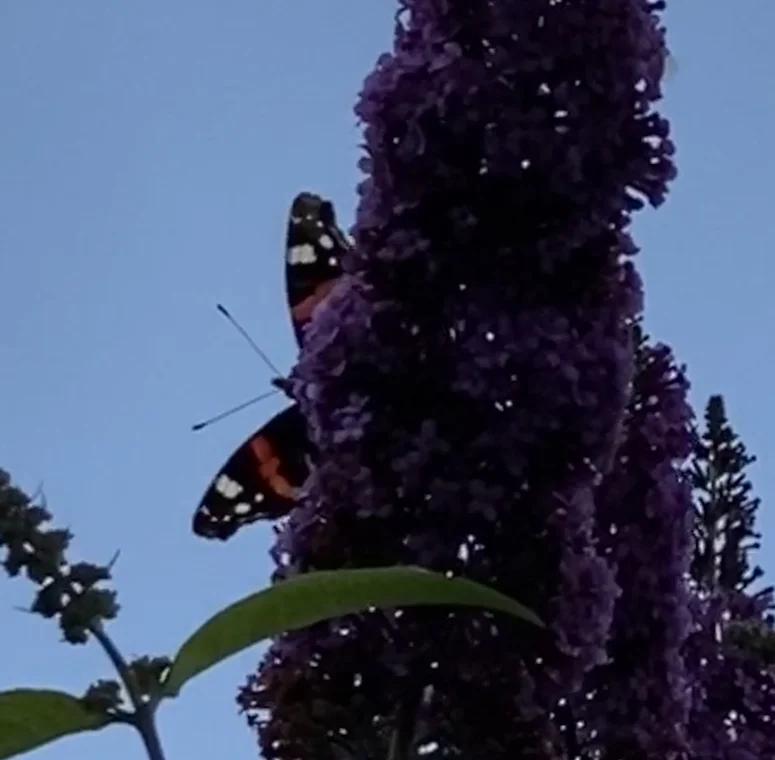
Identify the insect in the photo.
Vanessa atalanta
